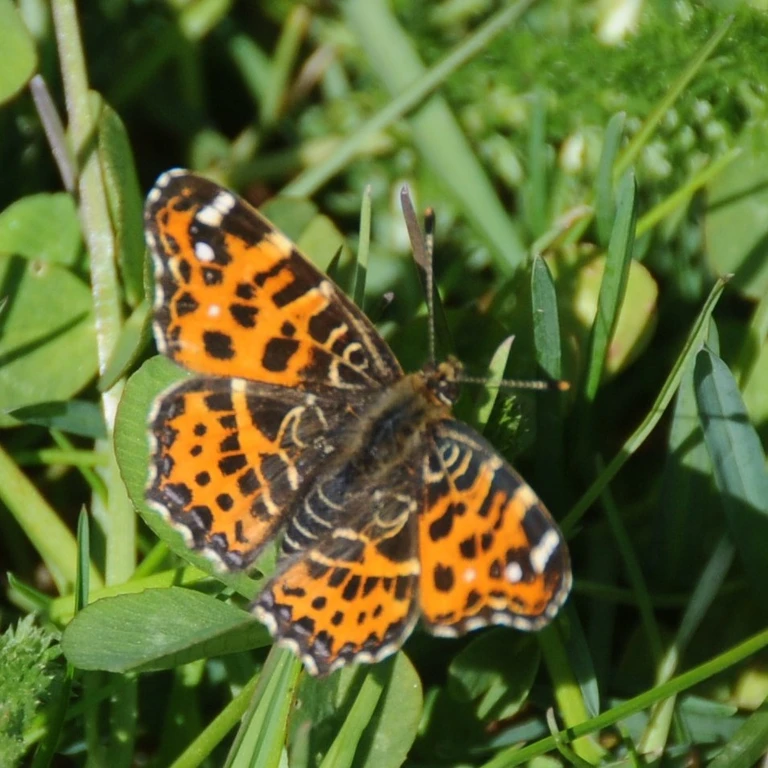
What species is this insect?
Araschnia levana
